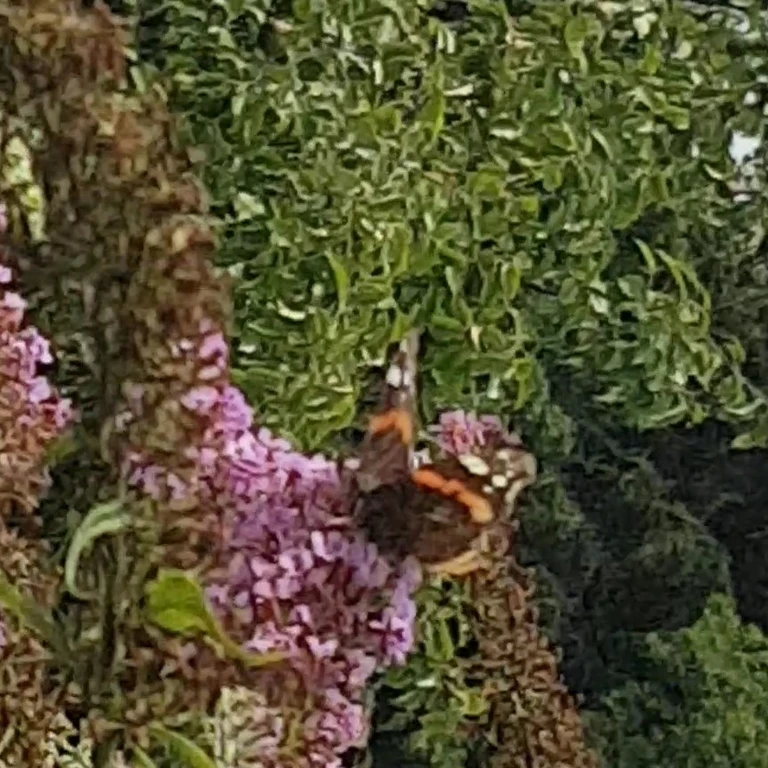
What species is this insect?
Vanessa atalanta
